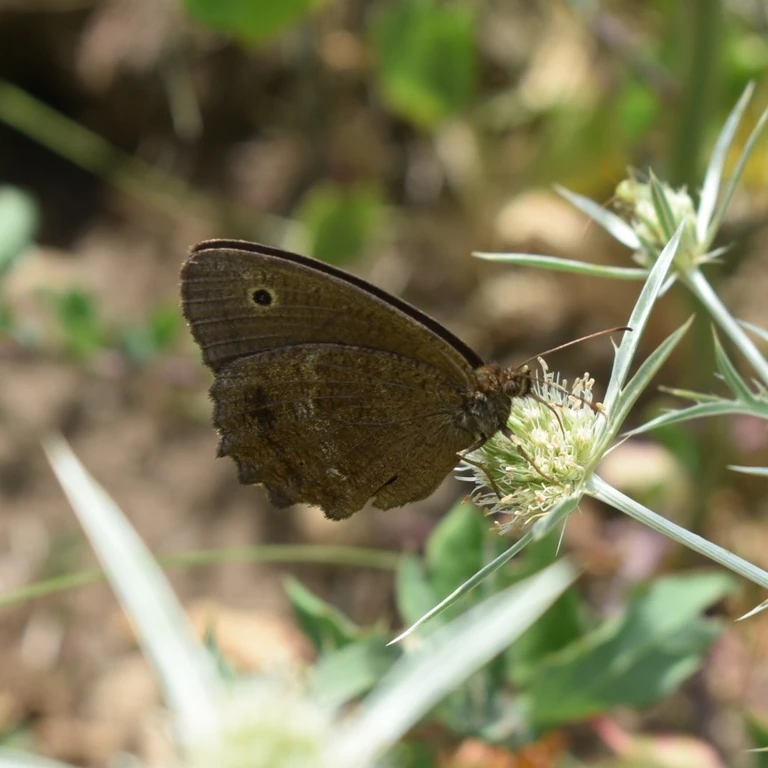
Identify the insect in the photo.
Minois dryas
